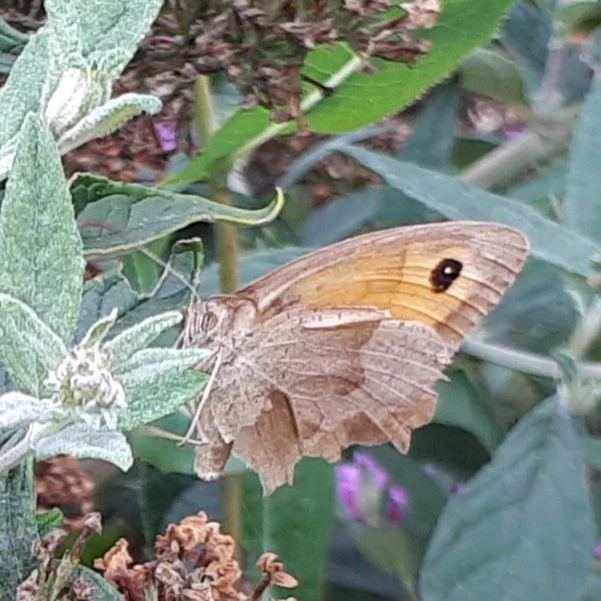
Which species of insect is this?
Maniola jurtina
